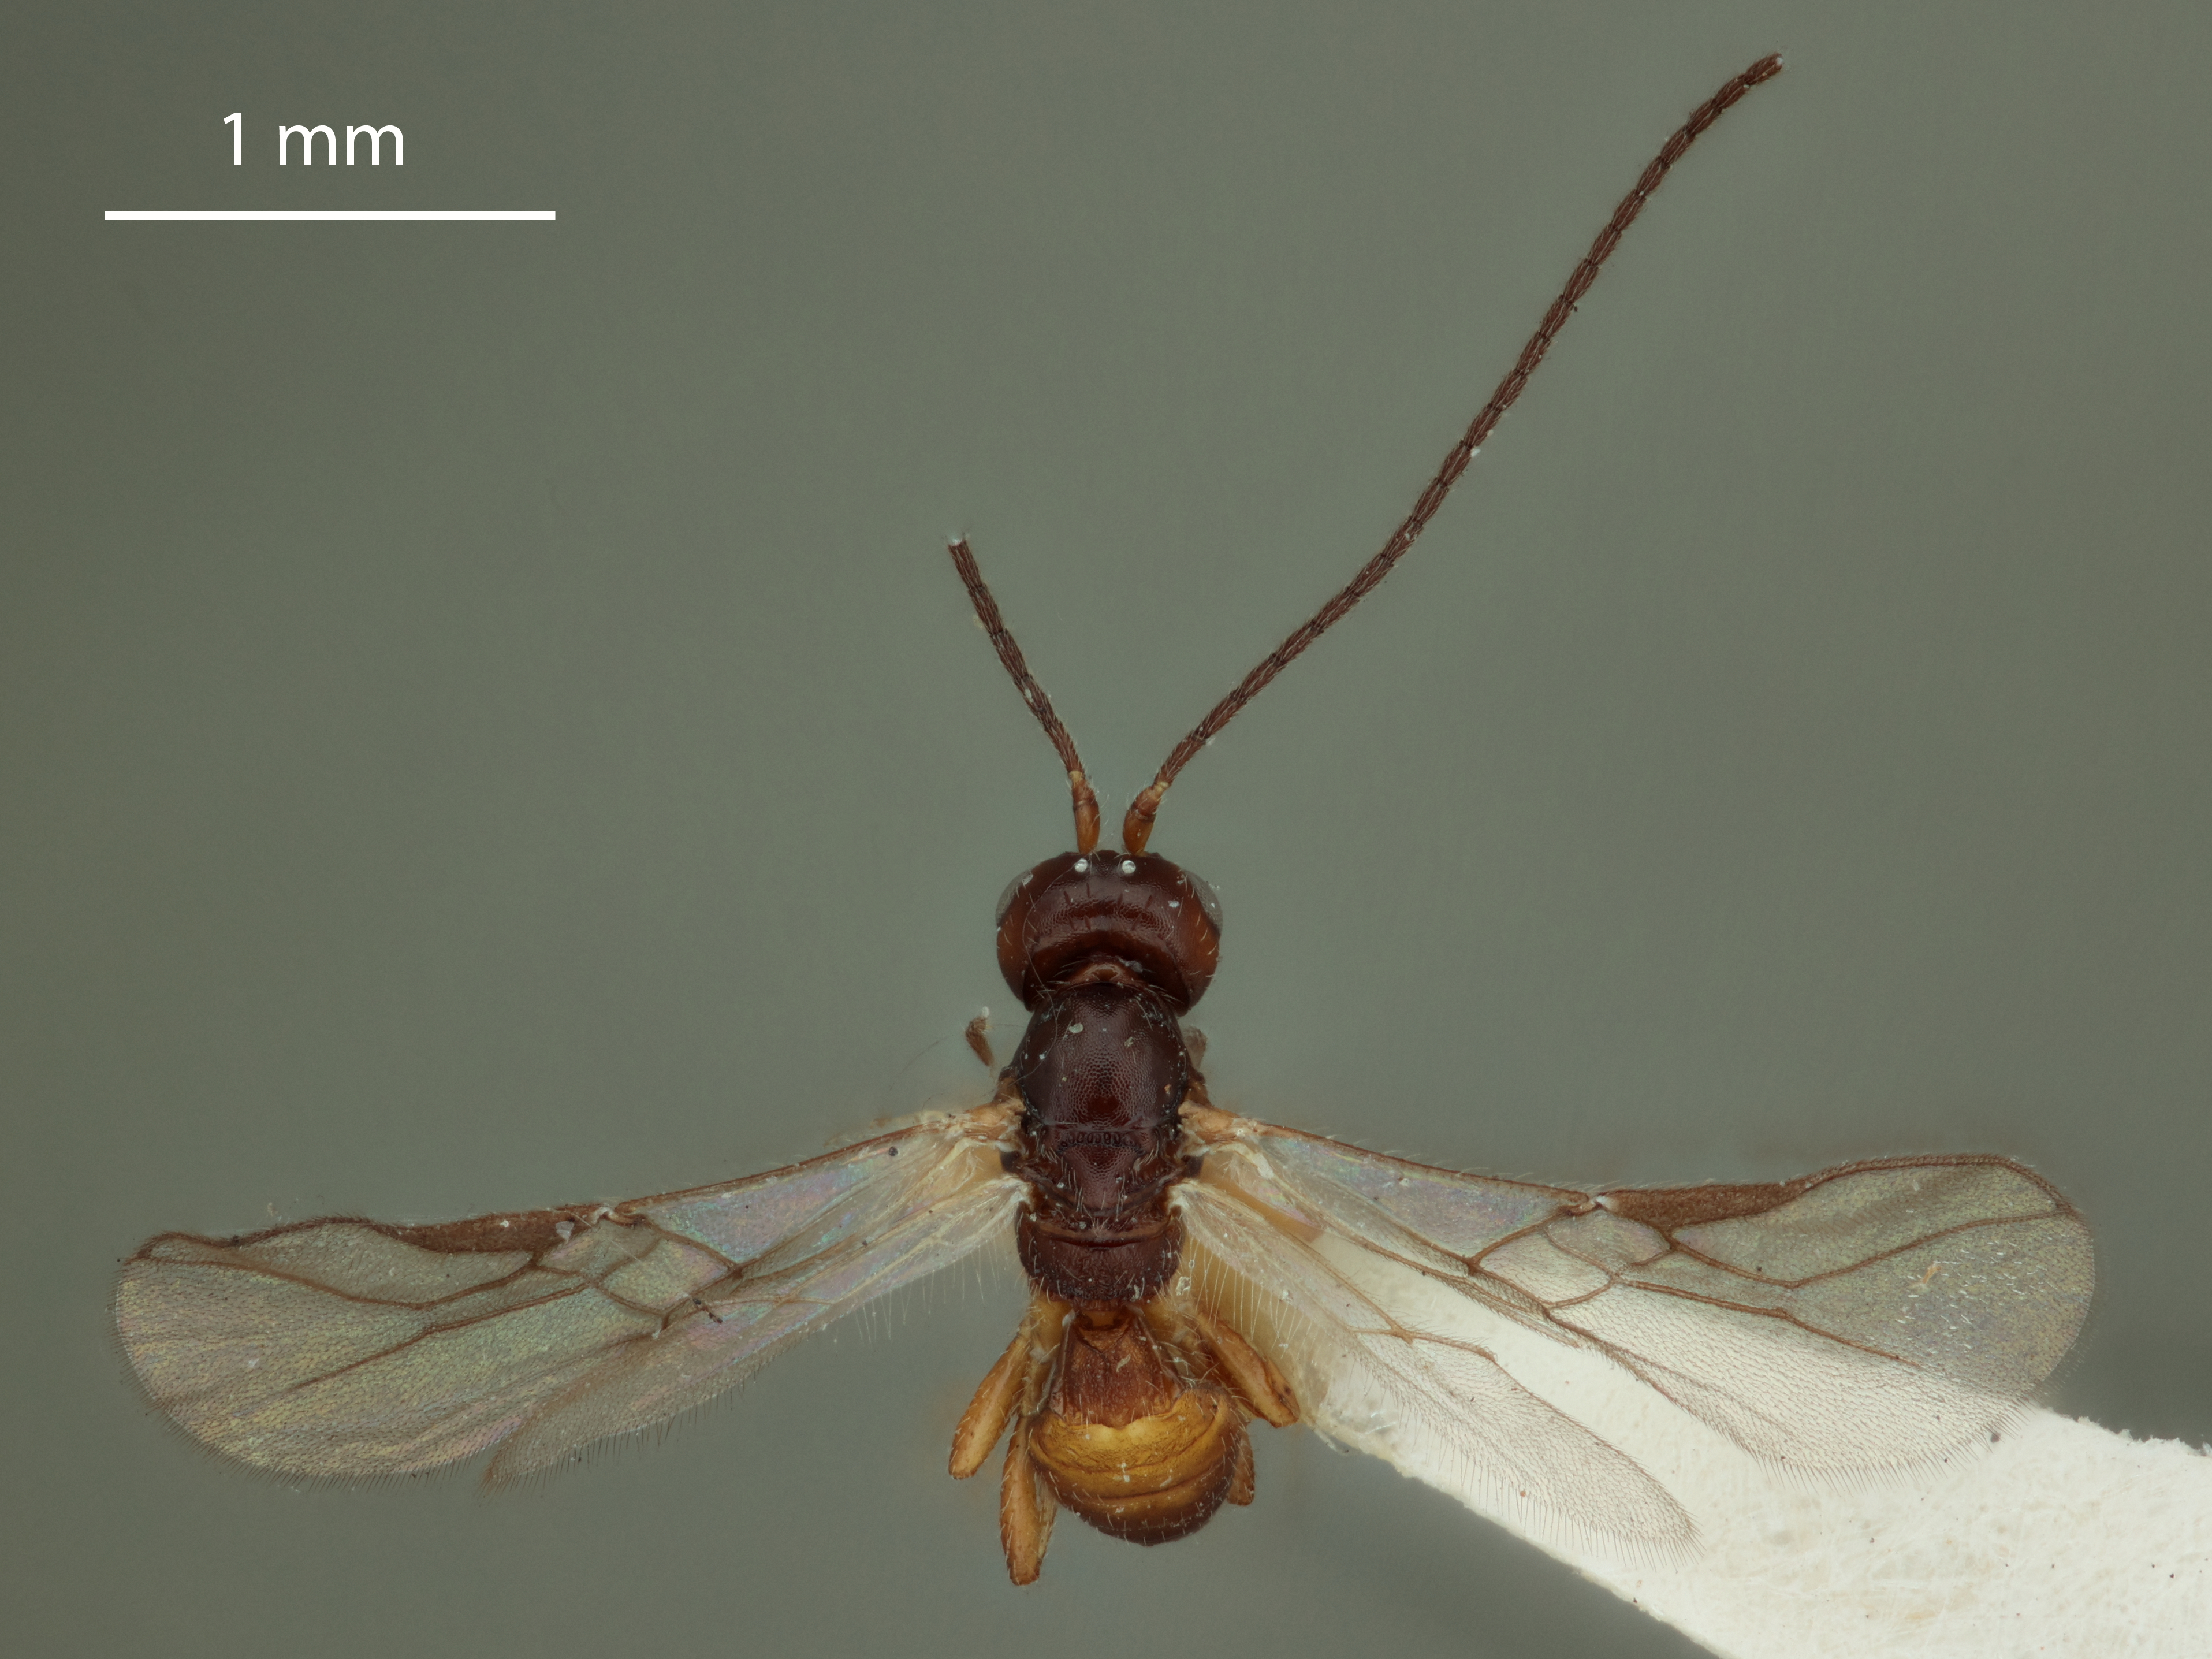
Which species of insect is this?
Opius coriaceus
